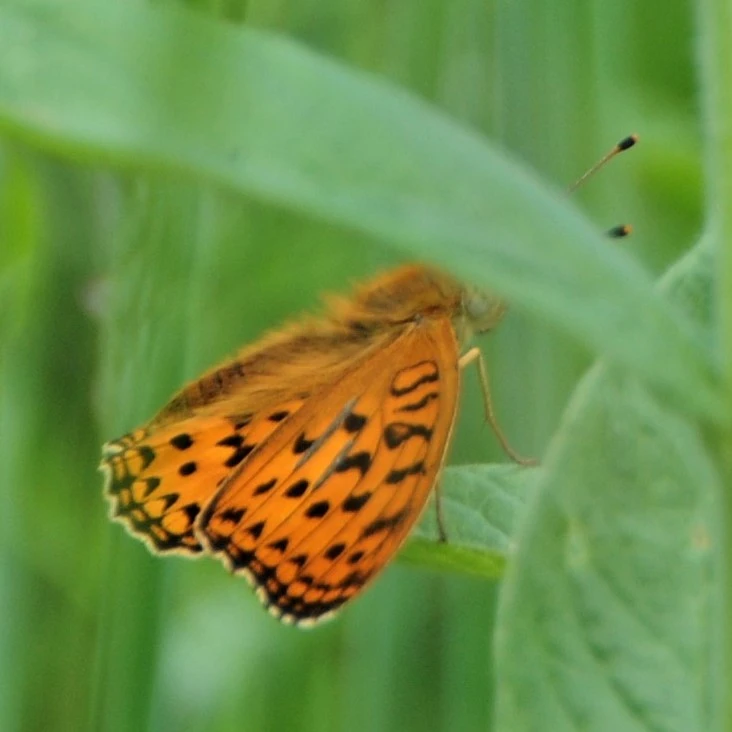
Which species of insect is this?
Fabriciana adippe
